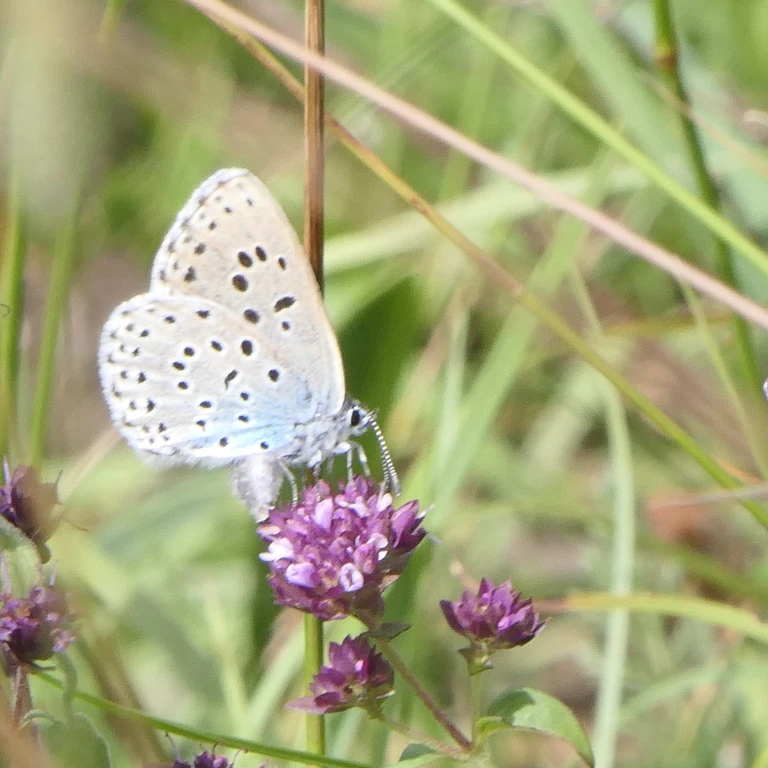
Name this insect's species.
Phengaris arion (also Maculinea arion)
